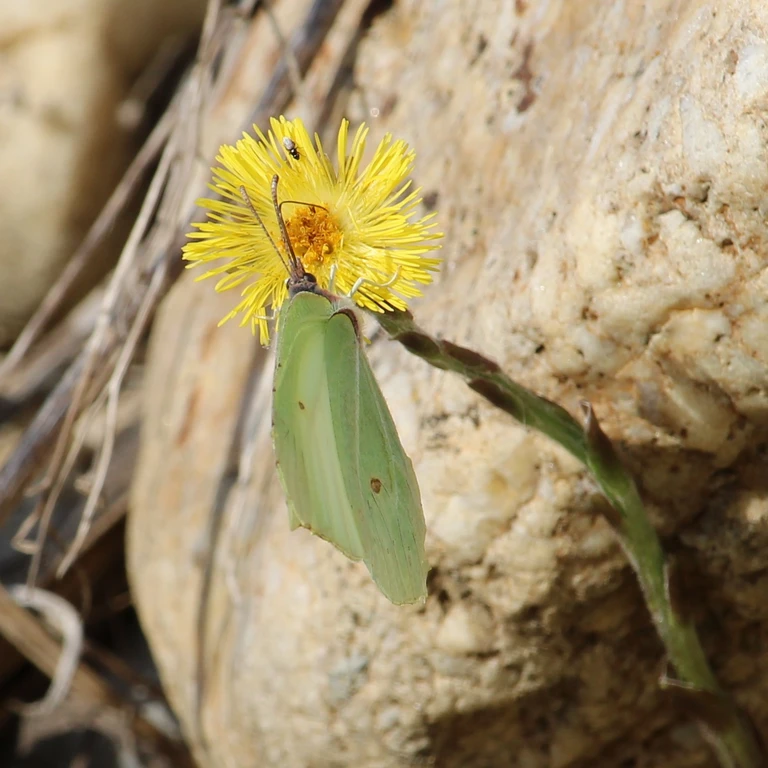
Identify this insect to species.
Gonepteryx rhamni
